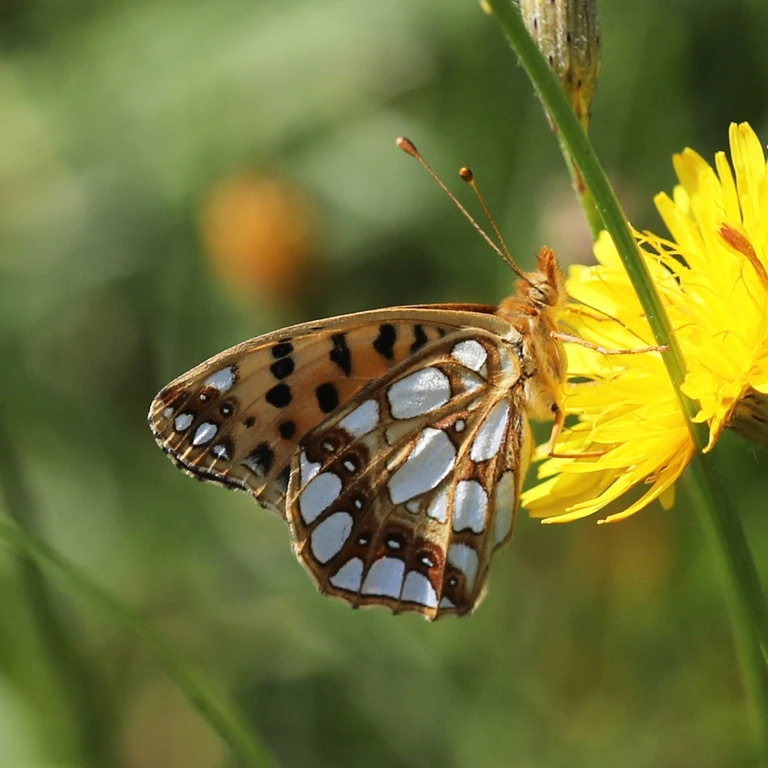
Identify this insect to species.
Issoria lathonia
